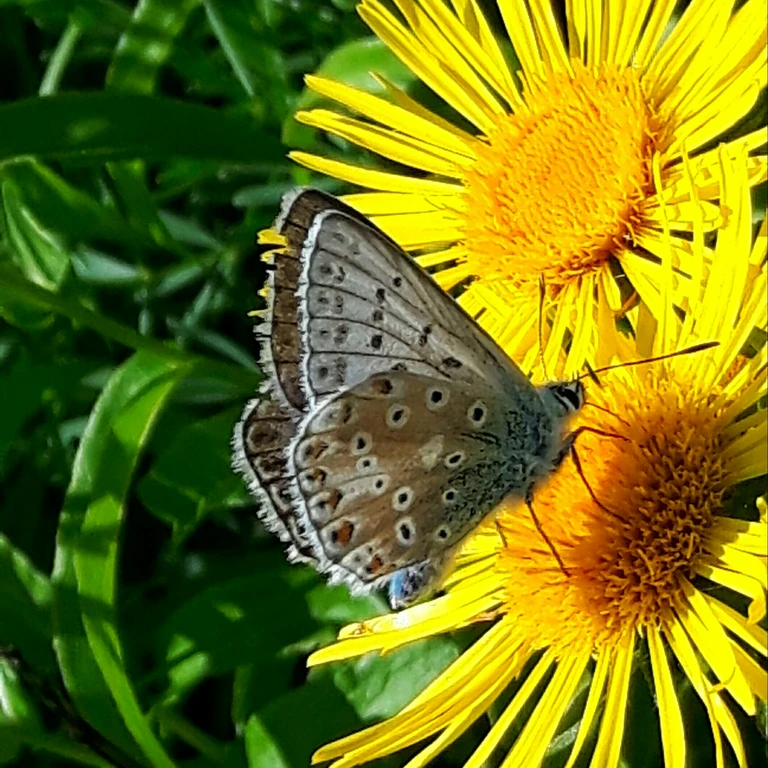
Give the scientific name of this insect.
Lysandra coridon
